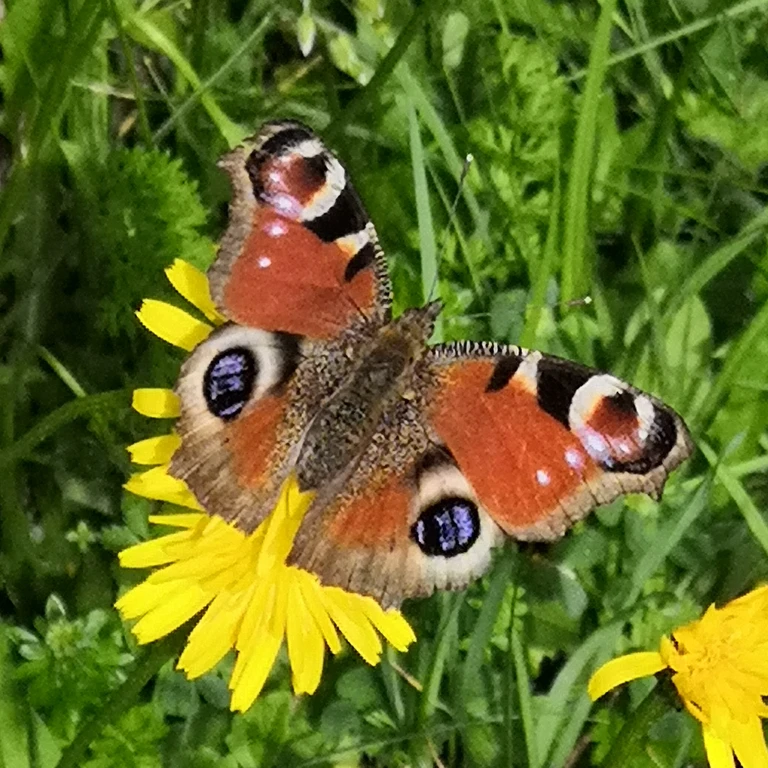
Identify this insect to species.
Aglais io
